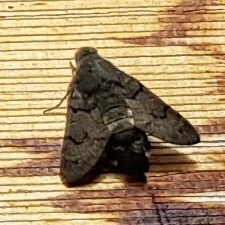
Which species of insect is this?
Macroglossum stellatarum
